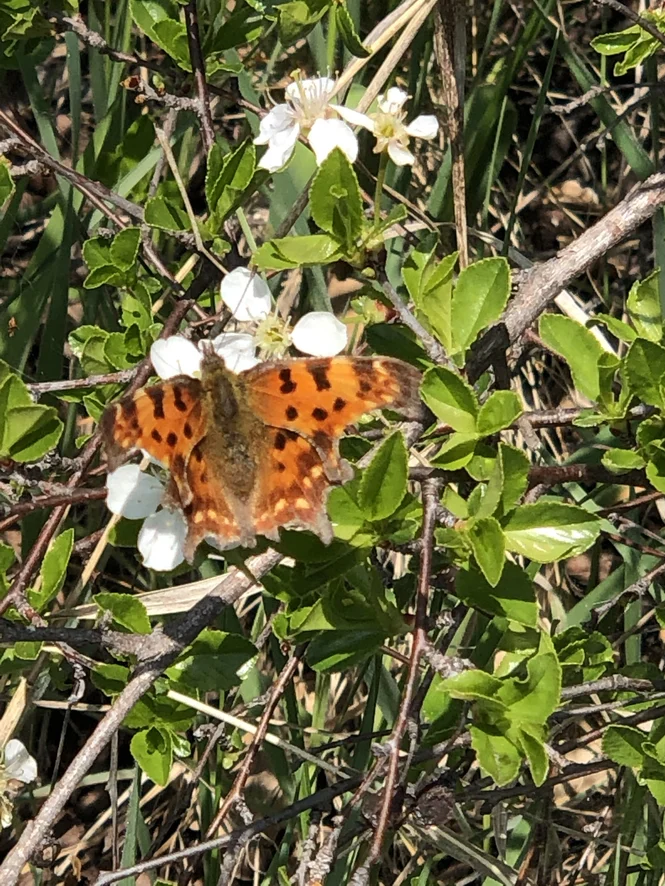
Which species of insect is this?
Polygonia c-album
